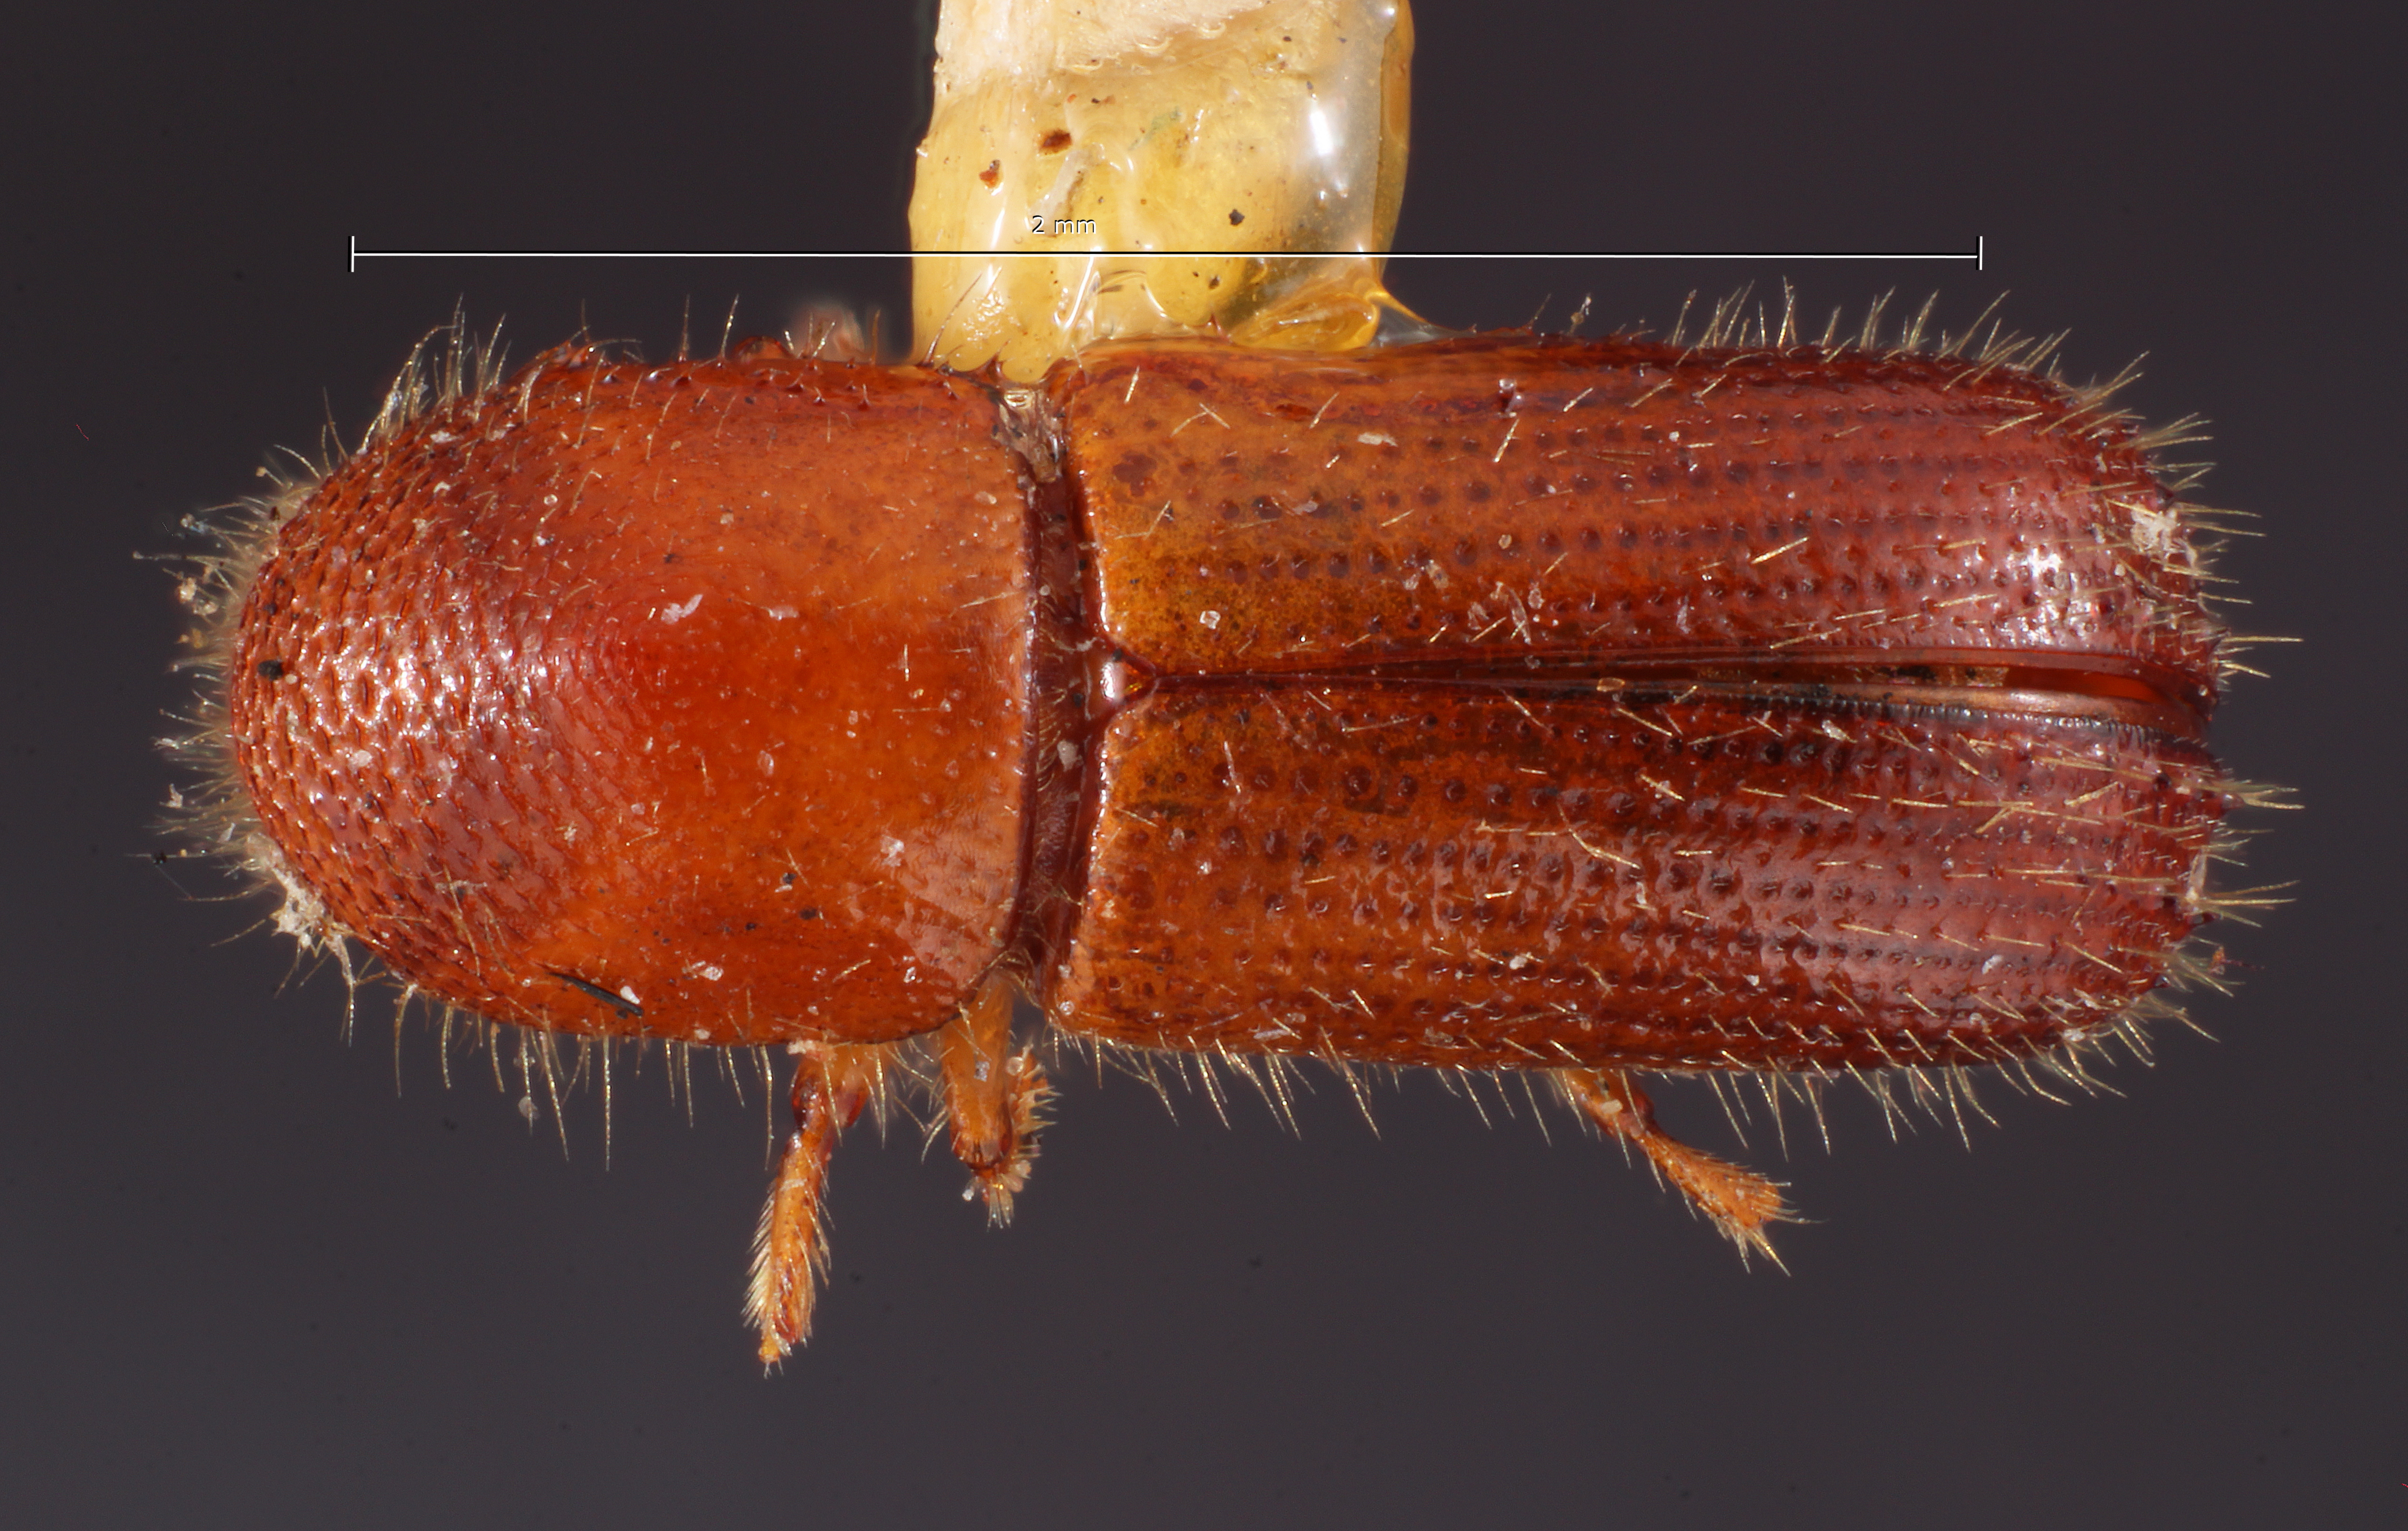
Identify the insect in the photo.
Xyleborus scopulorum
